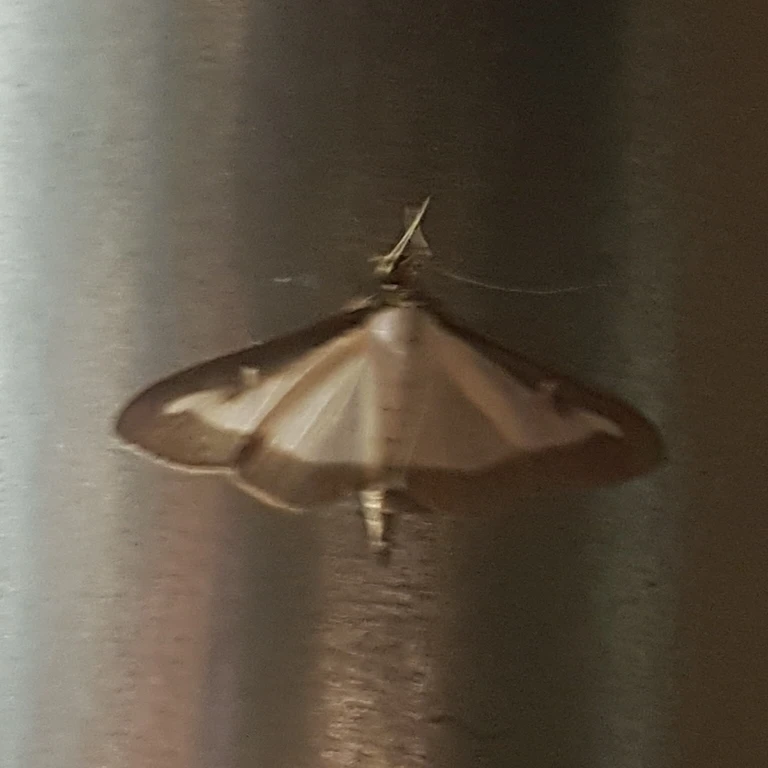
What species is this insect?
Cydalima perspectalis
